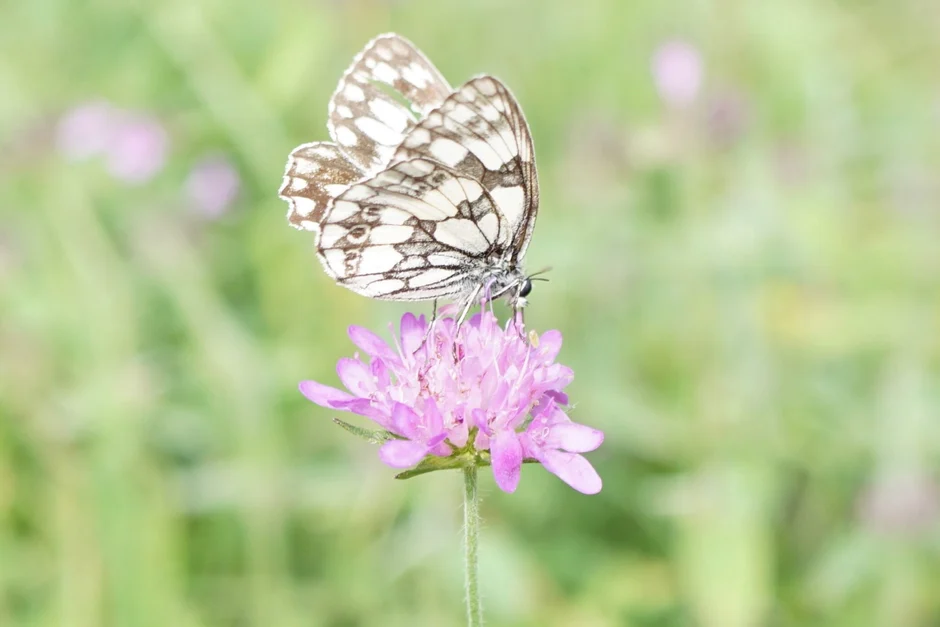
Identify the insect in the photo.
Melanargia galathea
